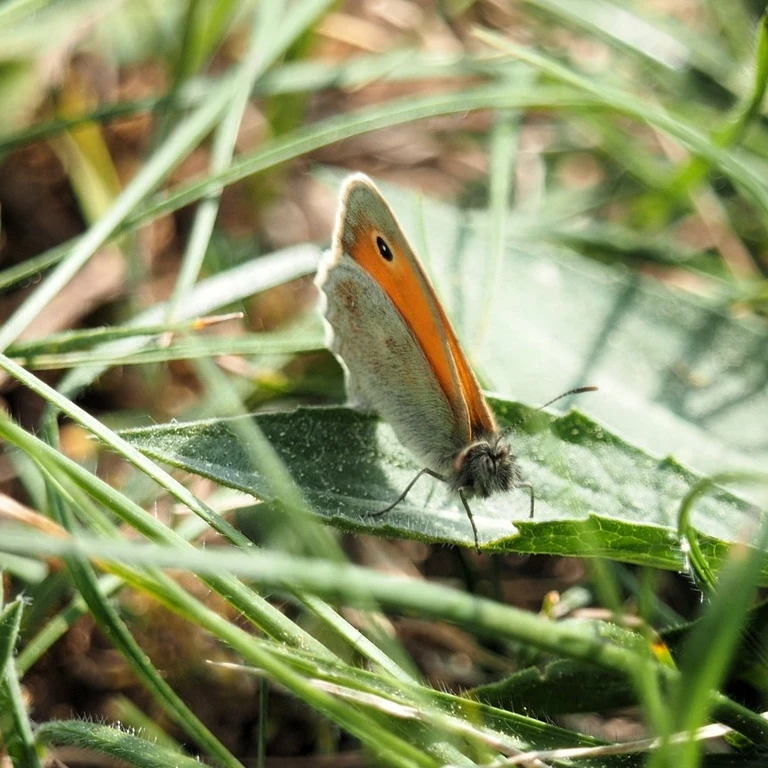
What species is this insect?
Coenonympha pamphilus
